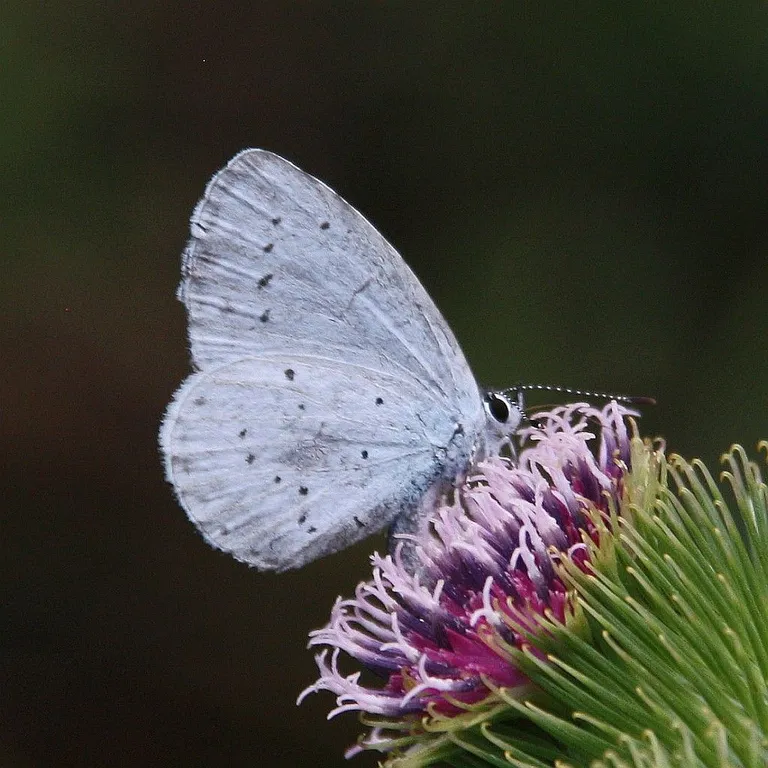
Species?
Celastrina argiolus
